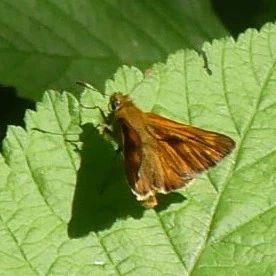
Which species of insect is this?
Ochlodes sylvanus (also Ochlodes venata)
